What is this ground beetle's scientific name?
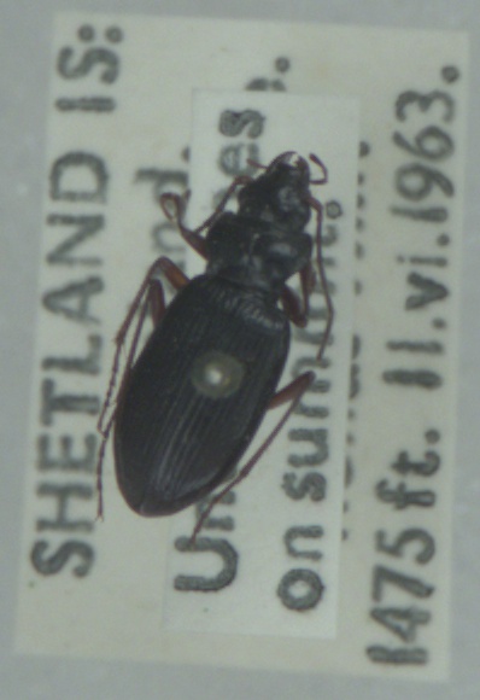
Nebria rufescens
